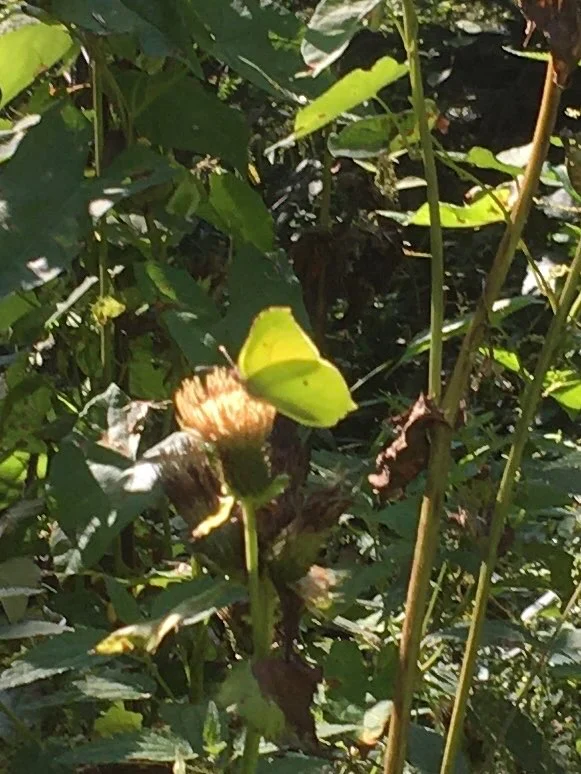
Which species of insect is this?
Gonepteryx rhamni
